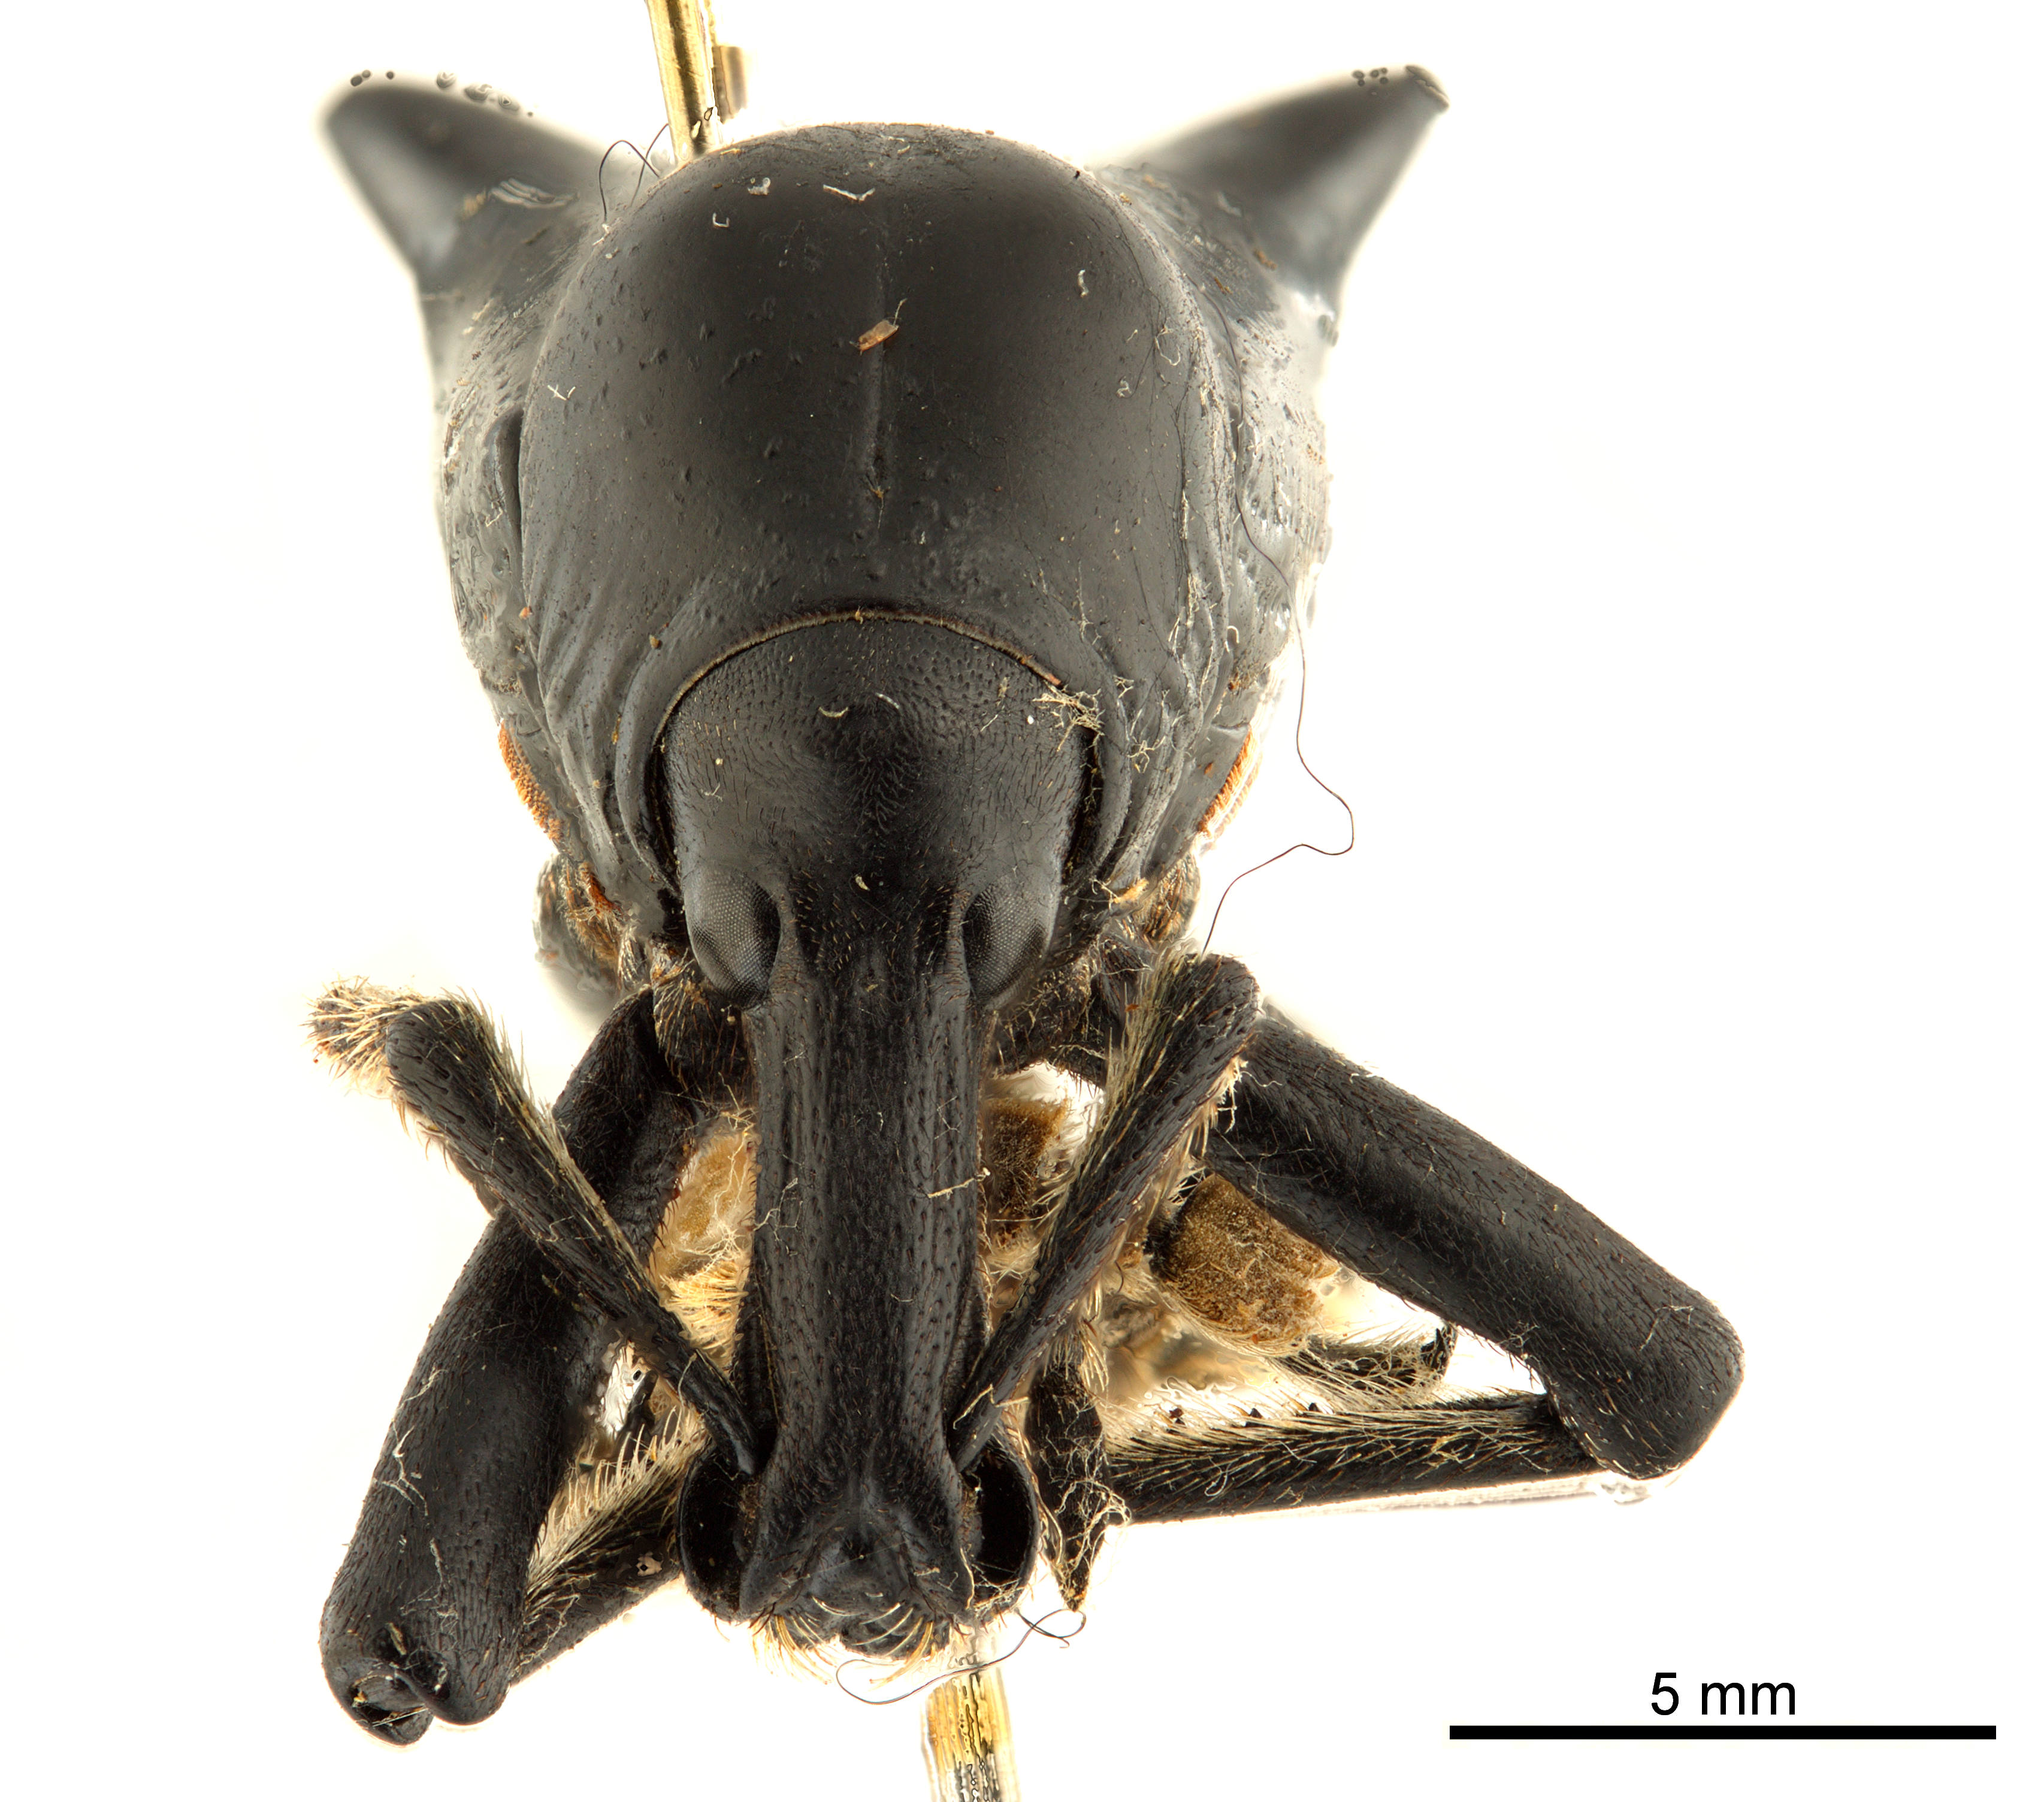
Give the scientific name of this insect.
Gymnopholus weiskei
